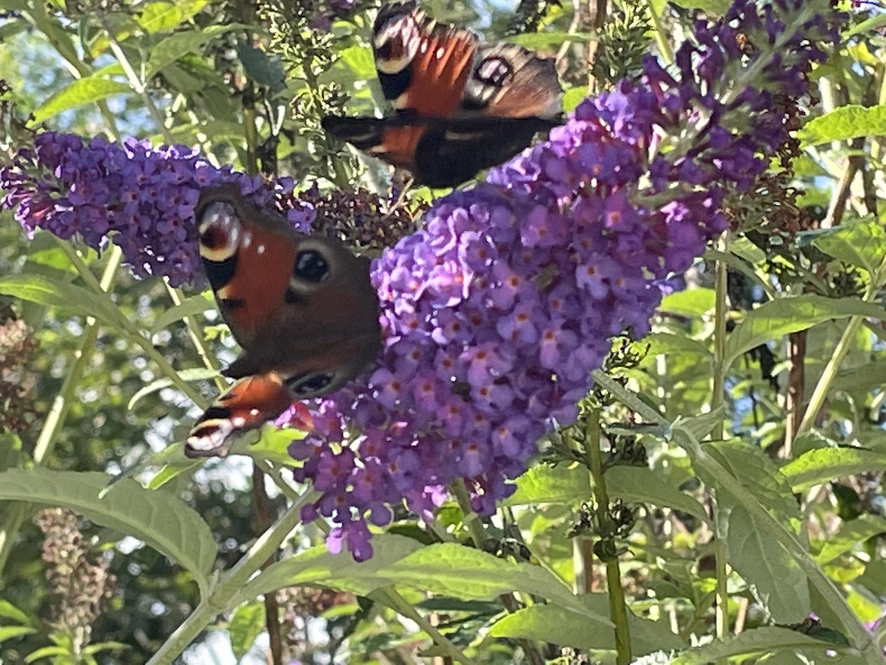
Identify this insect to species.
Aglais io
